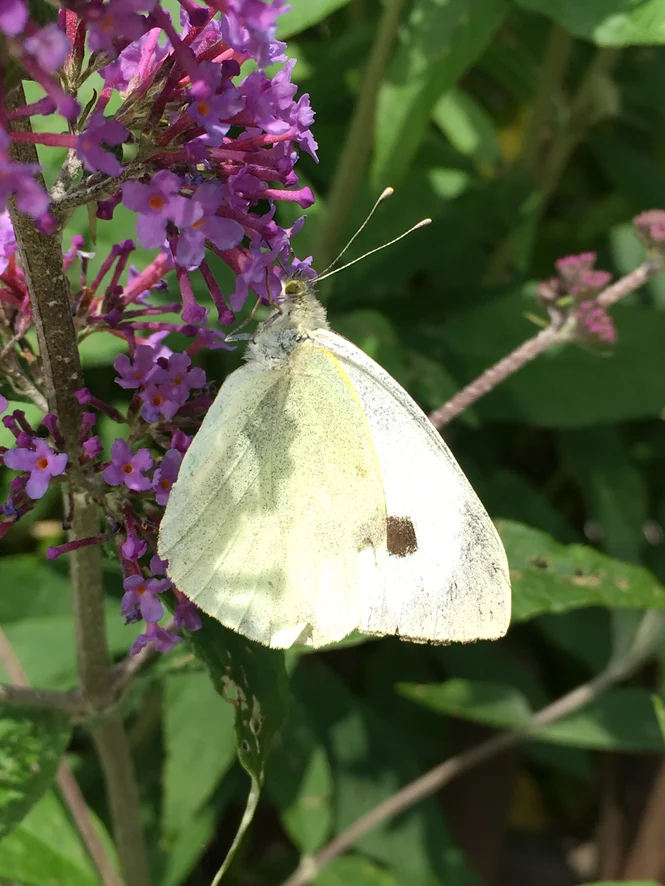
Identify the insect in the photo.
Pieris brassicae
